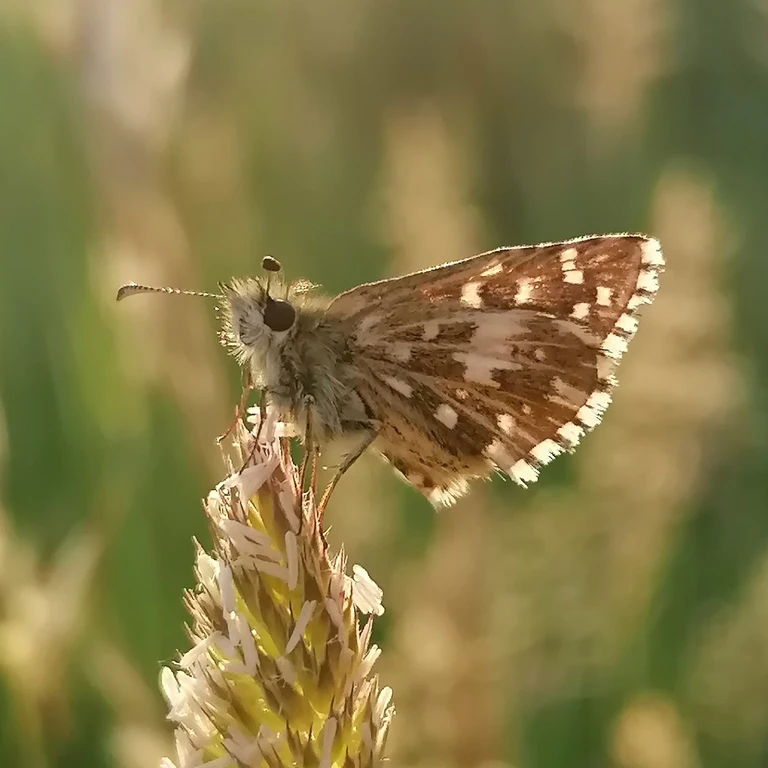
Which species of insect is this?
Pyrgus malvae
